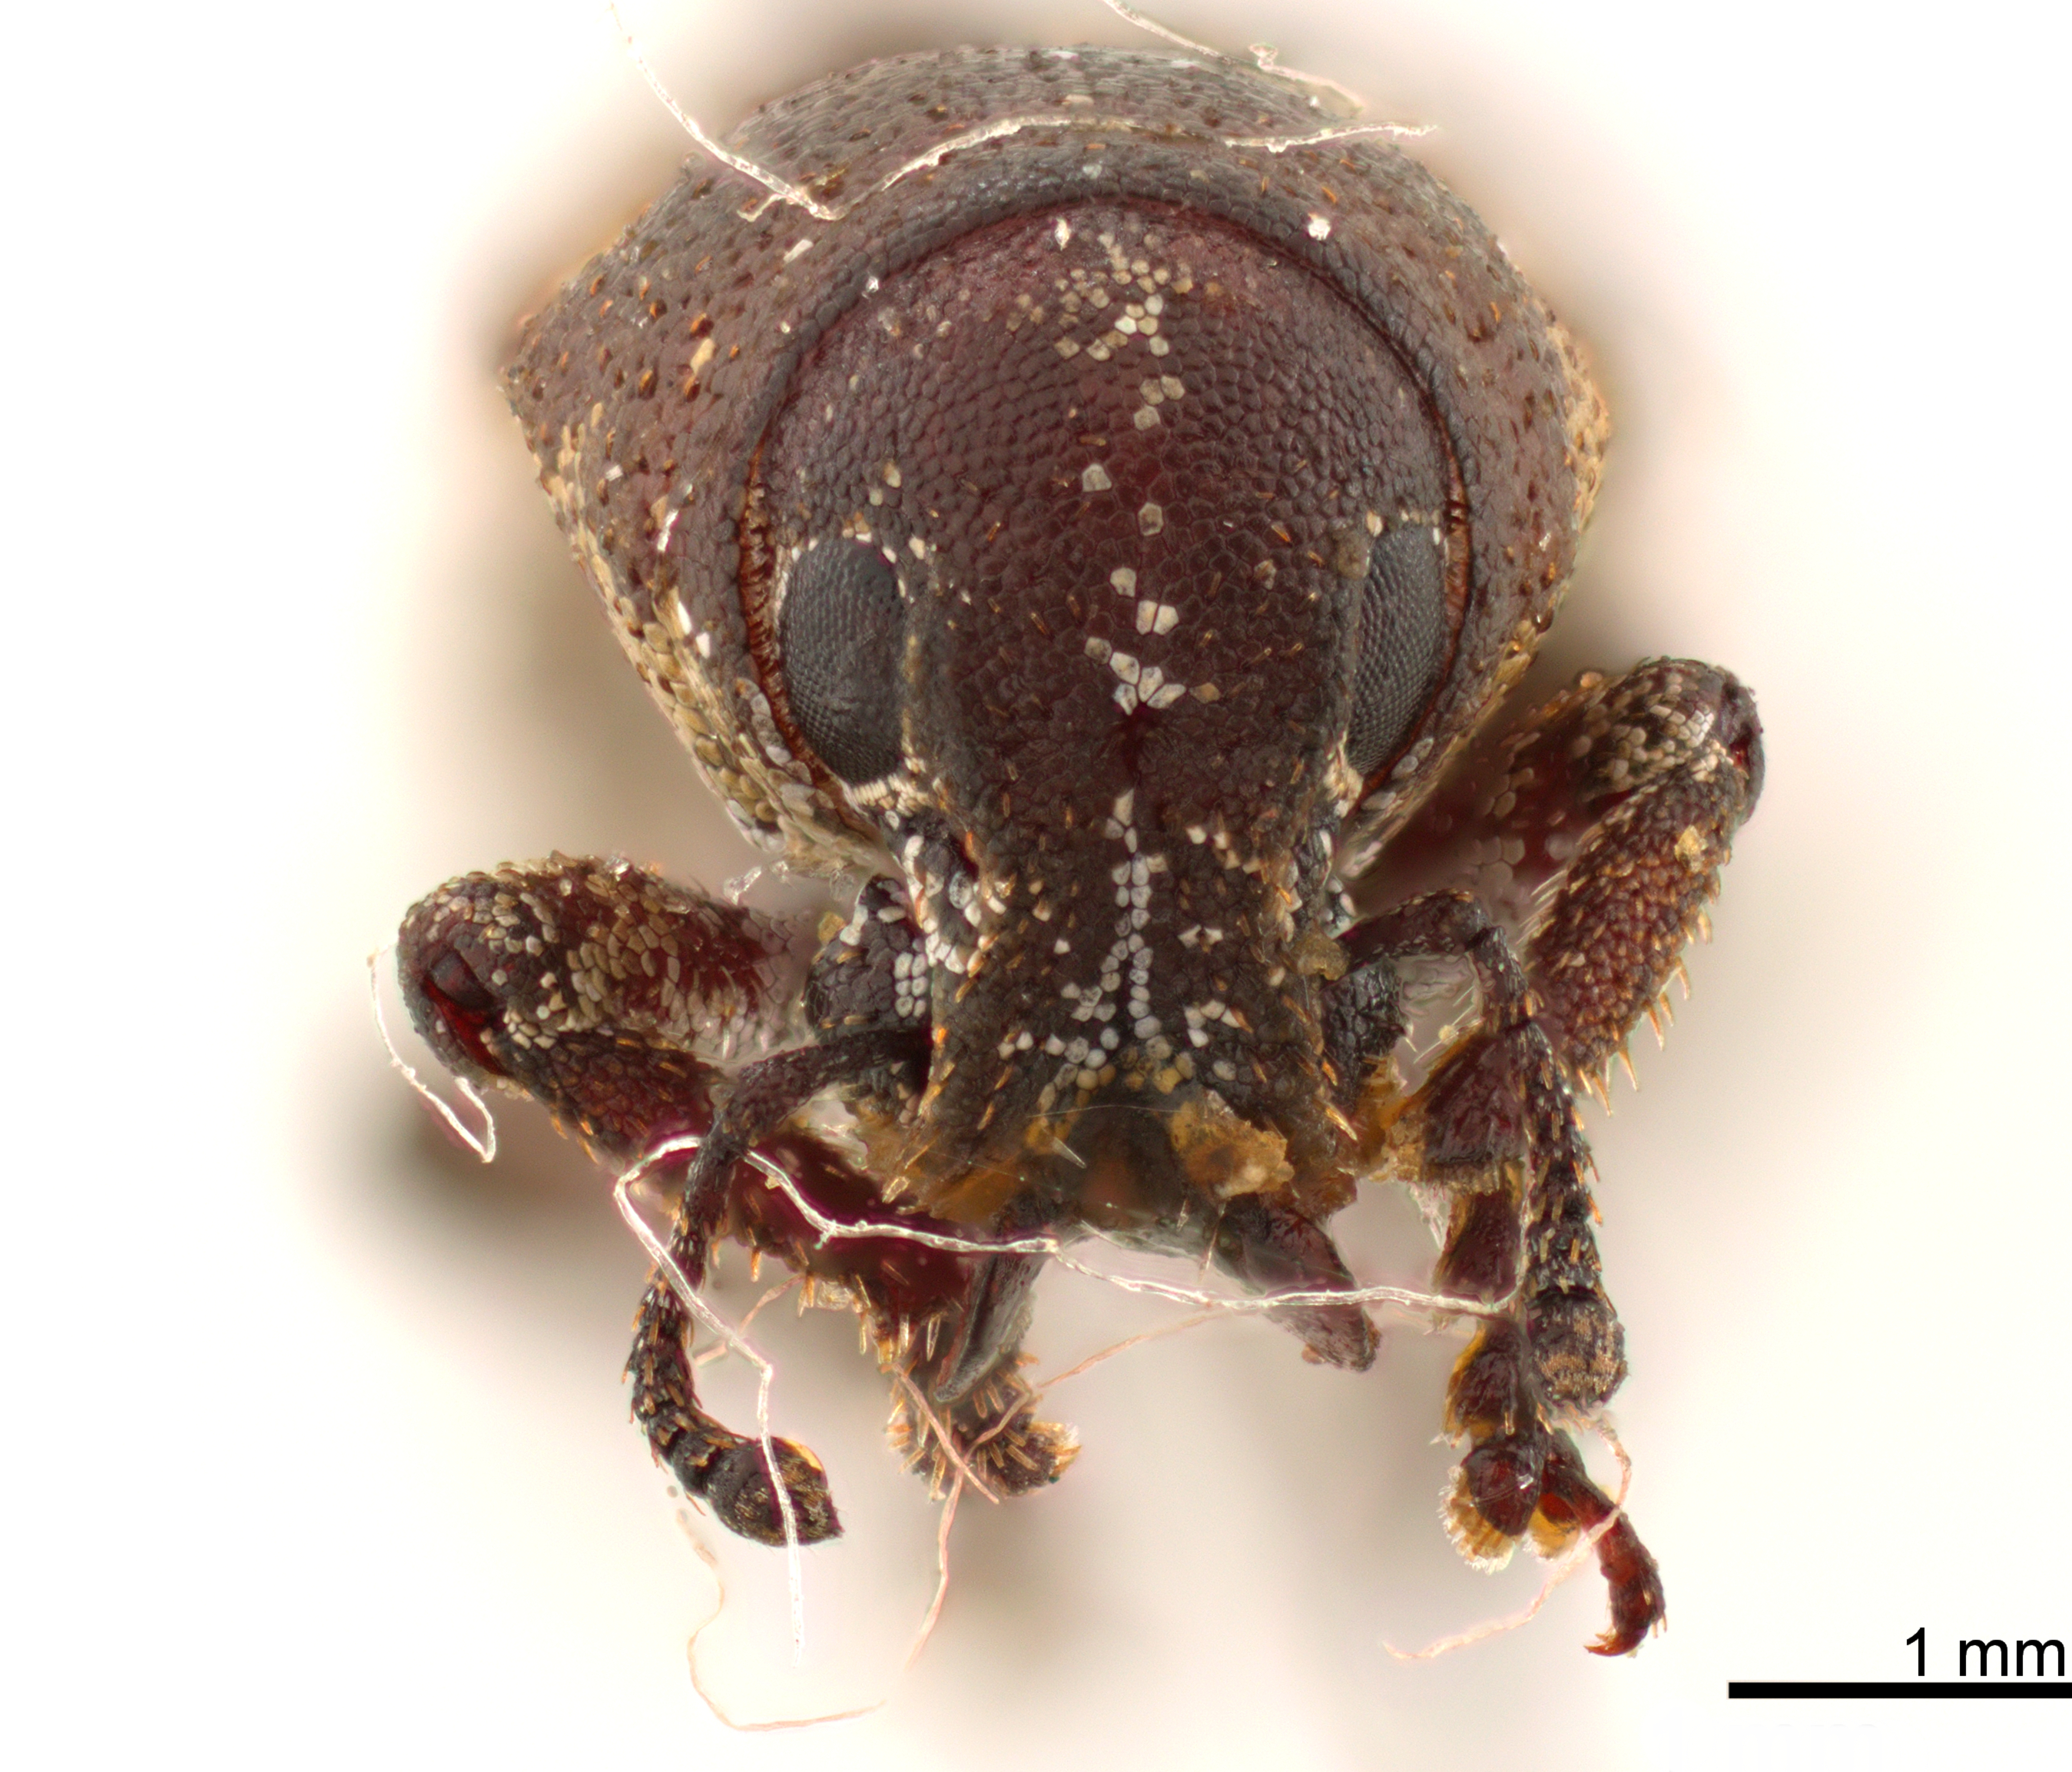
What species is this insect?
Pororhynchus albolateralis
